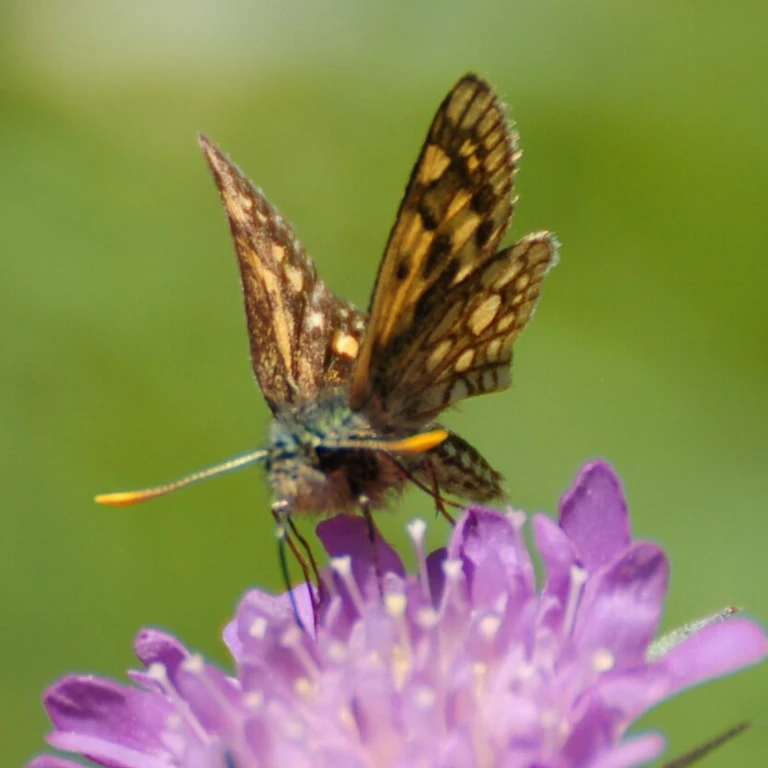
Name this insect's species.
Carterocephalus palaemon
